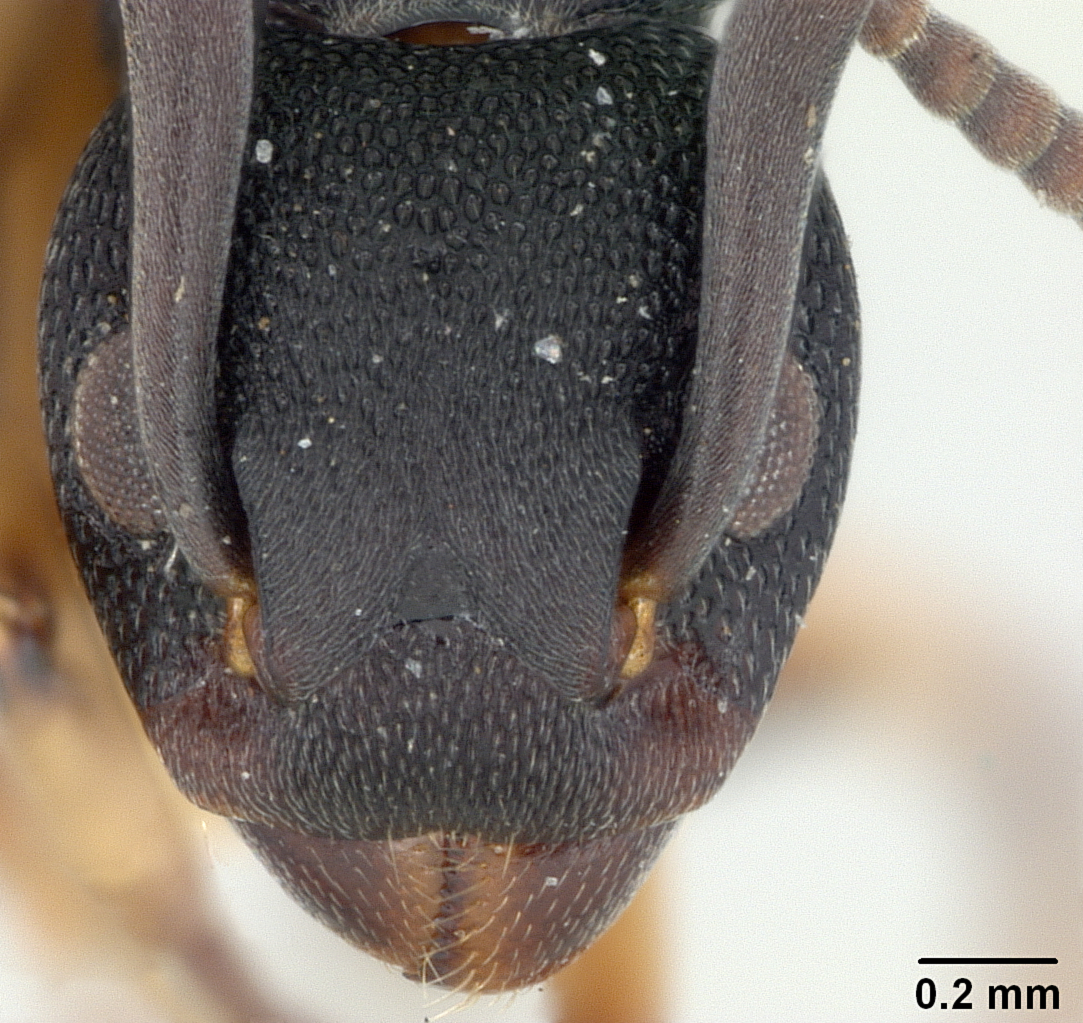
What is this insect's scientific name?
Dolichoderus smithi
